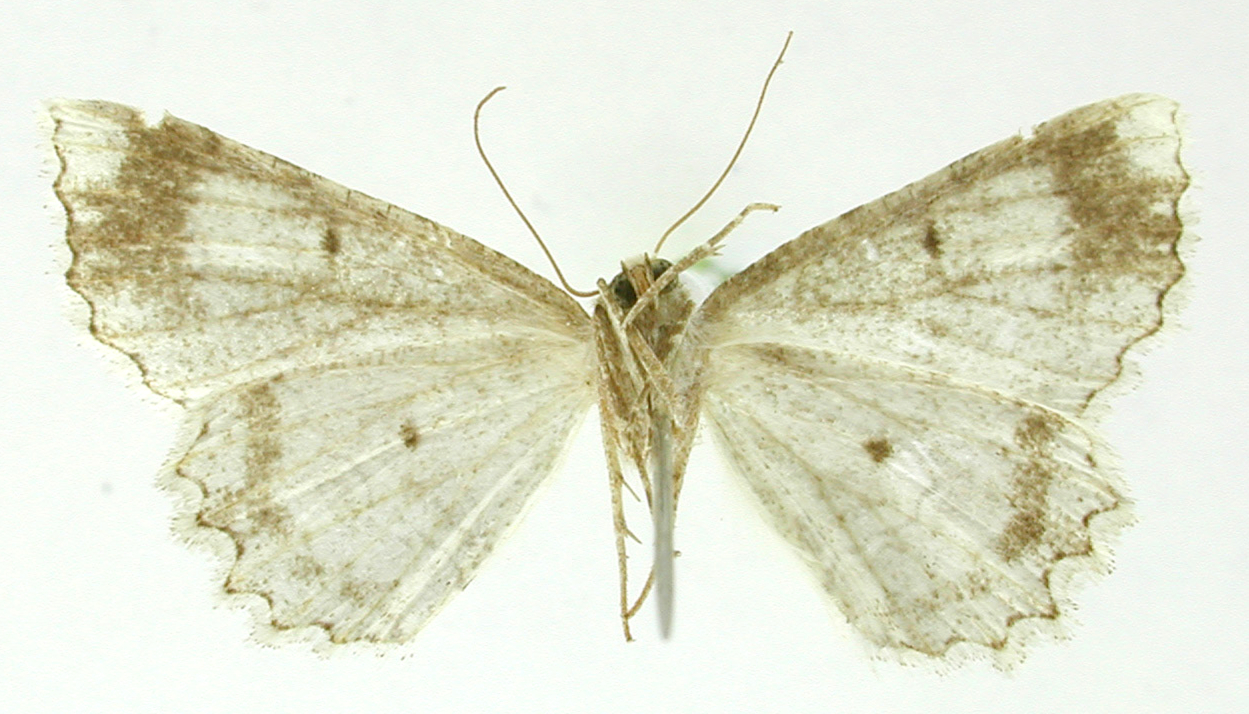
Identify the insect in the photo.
Tephrosia vaga
